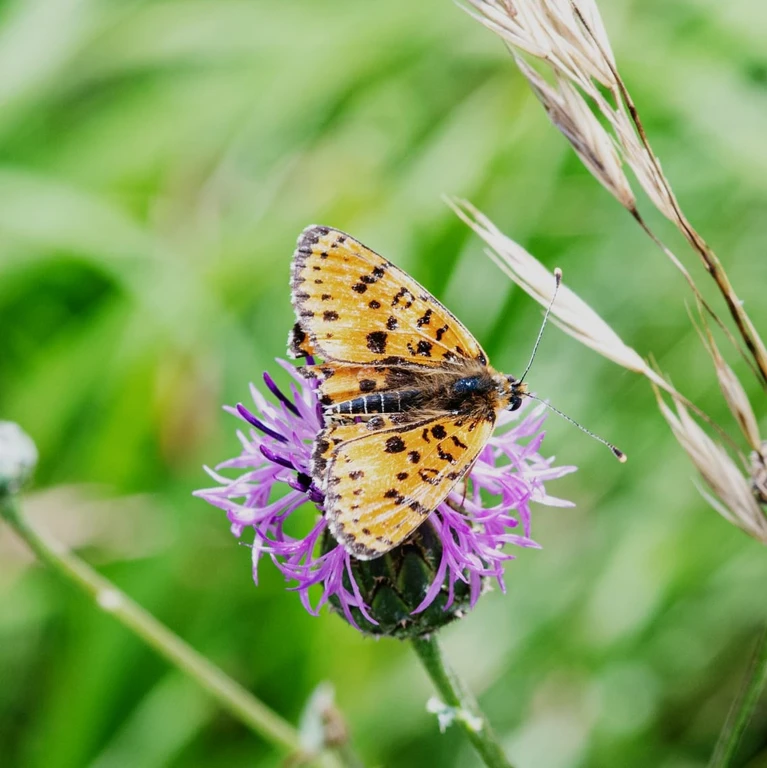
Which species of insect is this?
Melitaea didyma
